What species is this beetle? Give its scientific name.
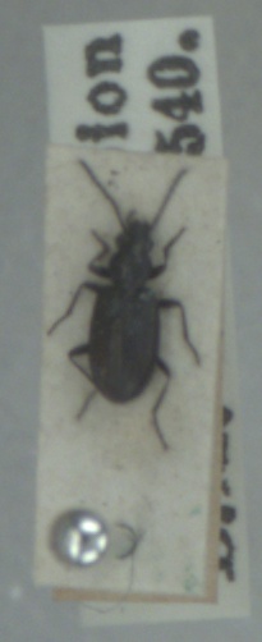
Bembidion bipunctatum
